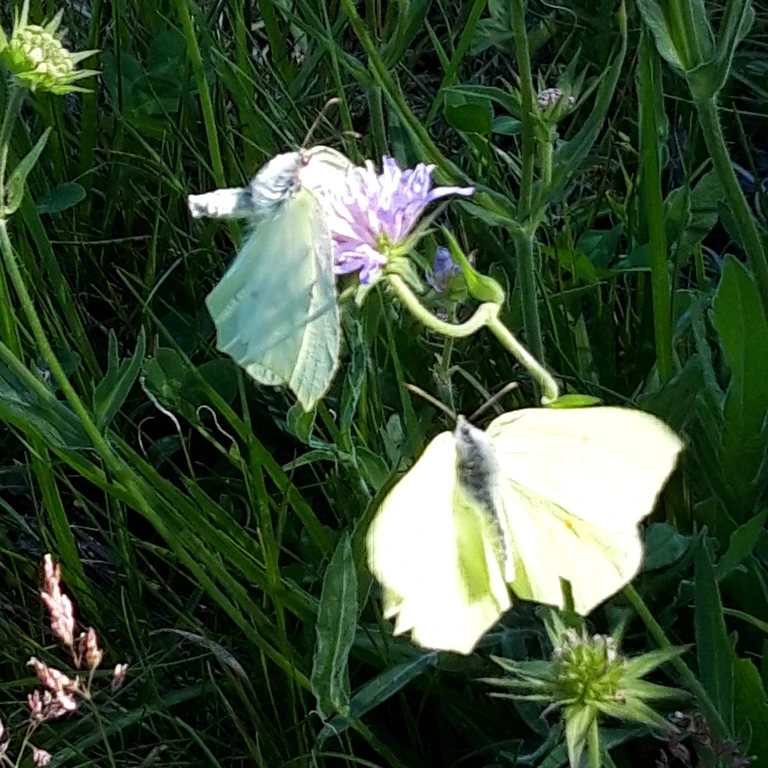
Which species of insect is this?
Gonepteryx rhamni
